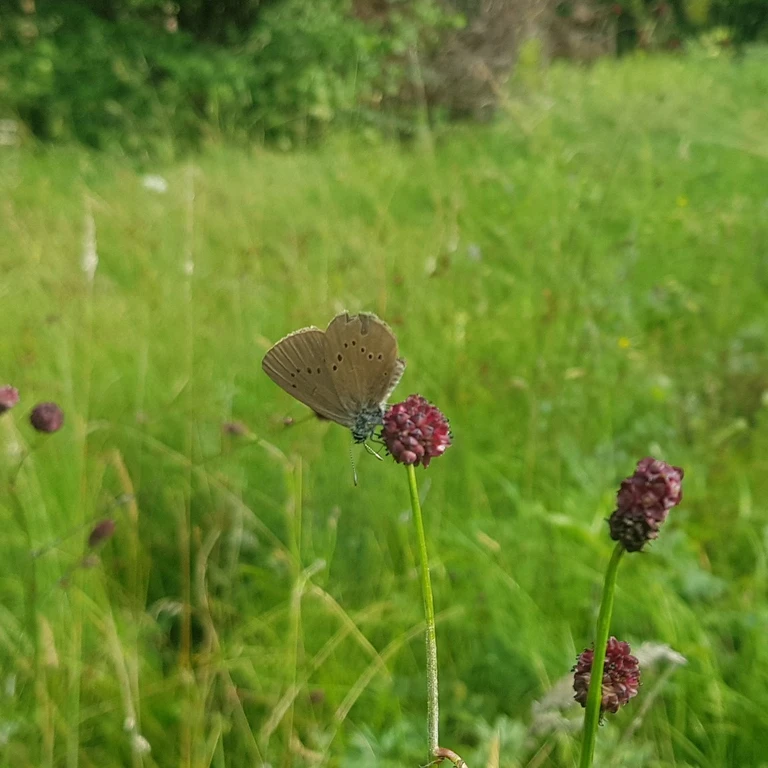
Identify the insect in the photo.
Phengaris nausithous (also Maculinea nausithous)
